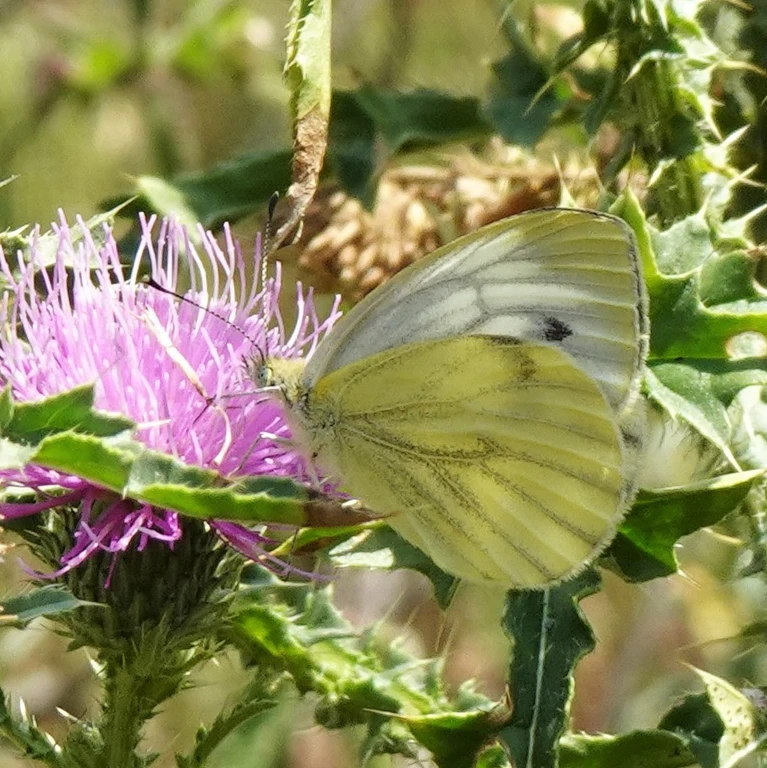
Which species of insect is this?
Pieris napi
